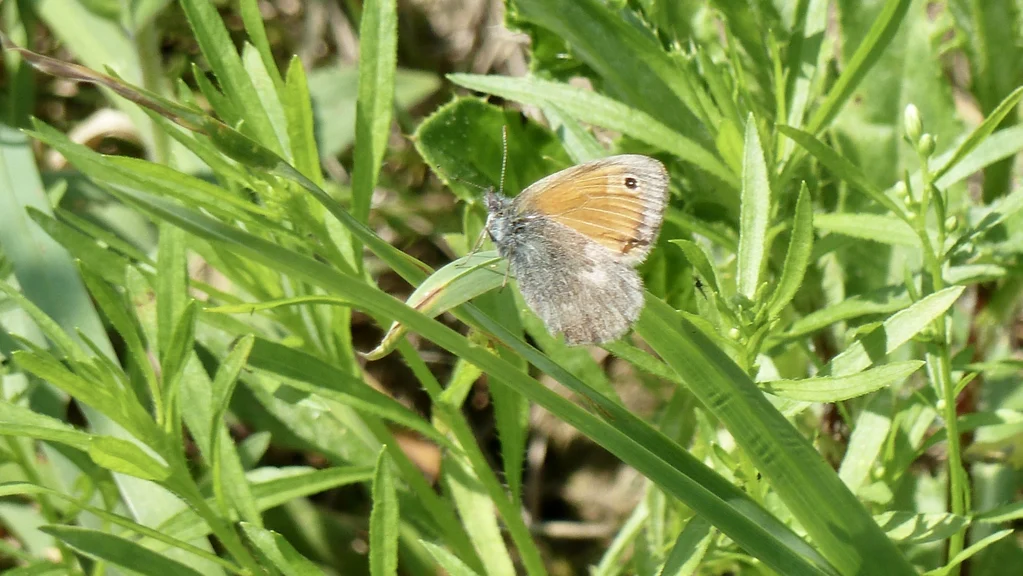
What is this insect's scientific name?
Coenonympha pamphilus
